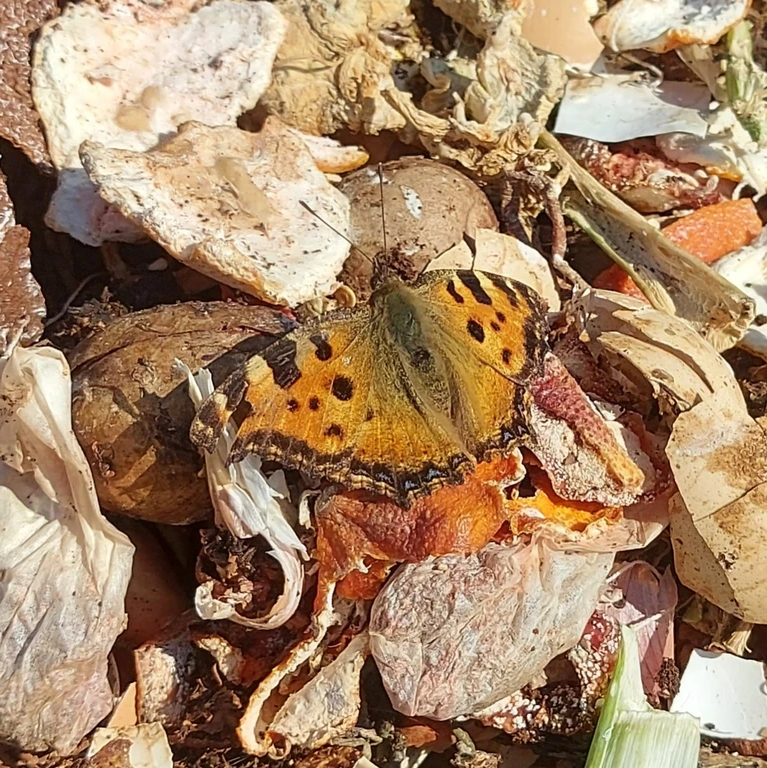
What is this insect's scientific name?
Nymphalis polychloros
